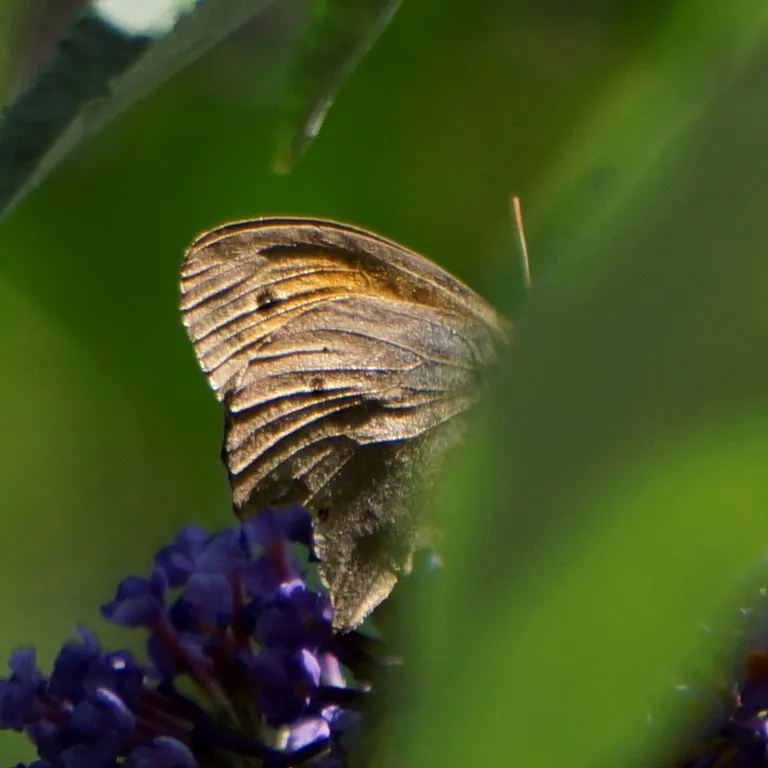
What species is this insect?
Maniola jurtina
